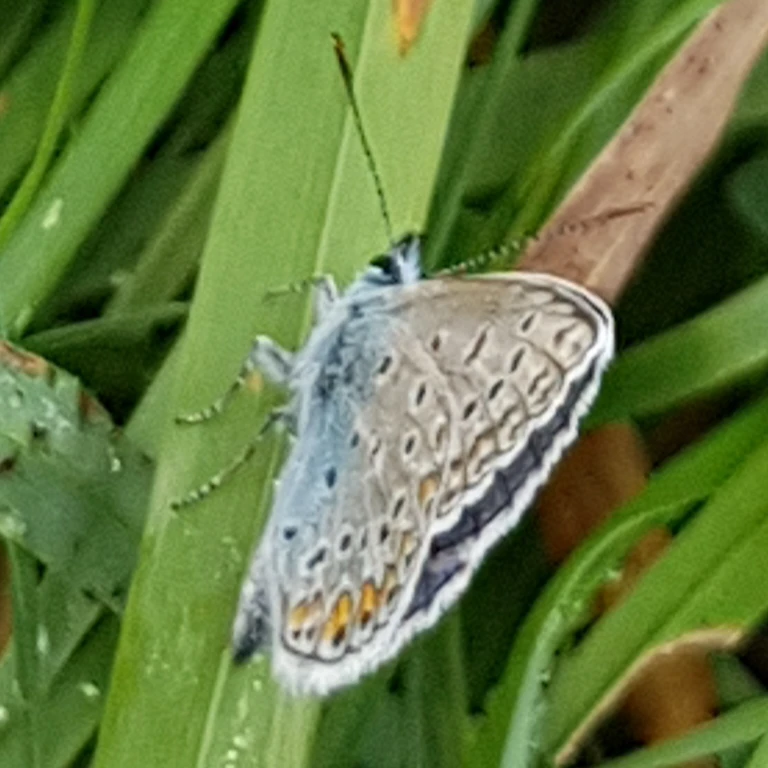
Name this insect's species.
Polyommatus icarus
